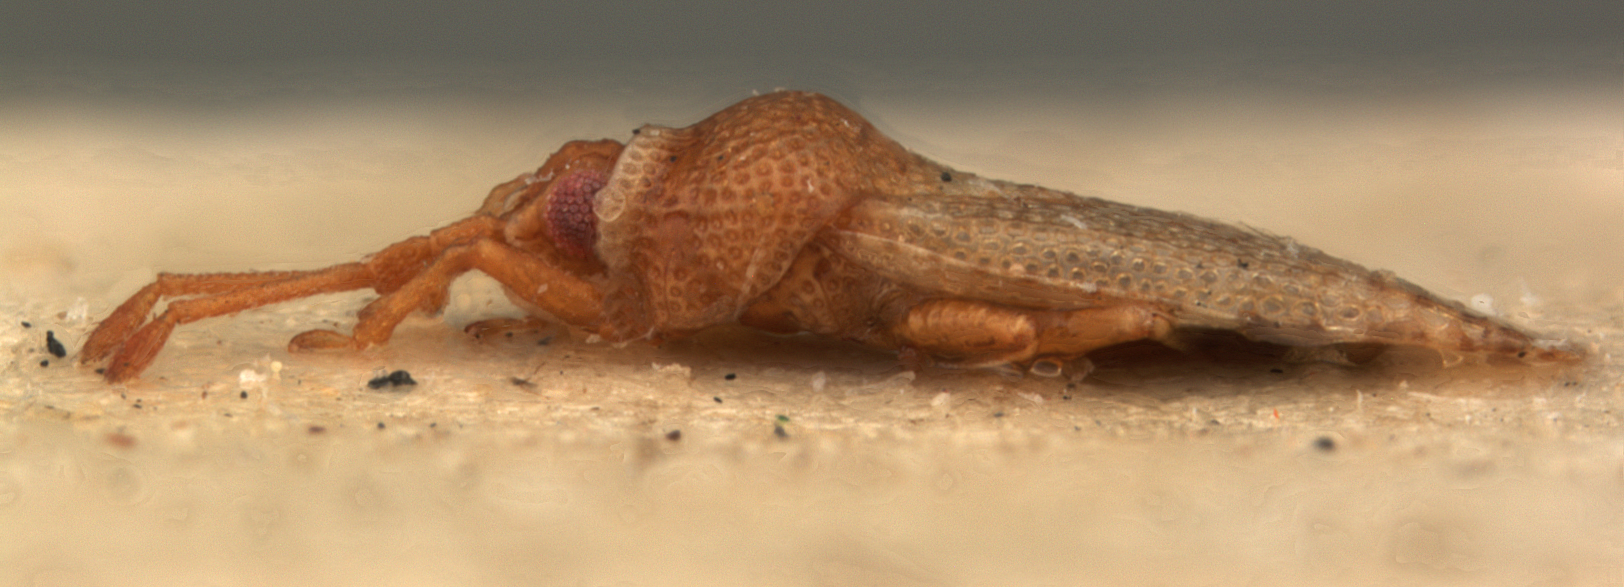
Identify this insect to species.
Serenthia nexilis
